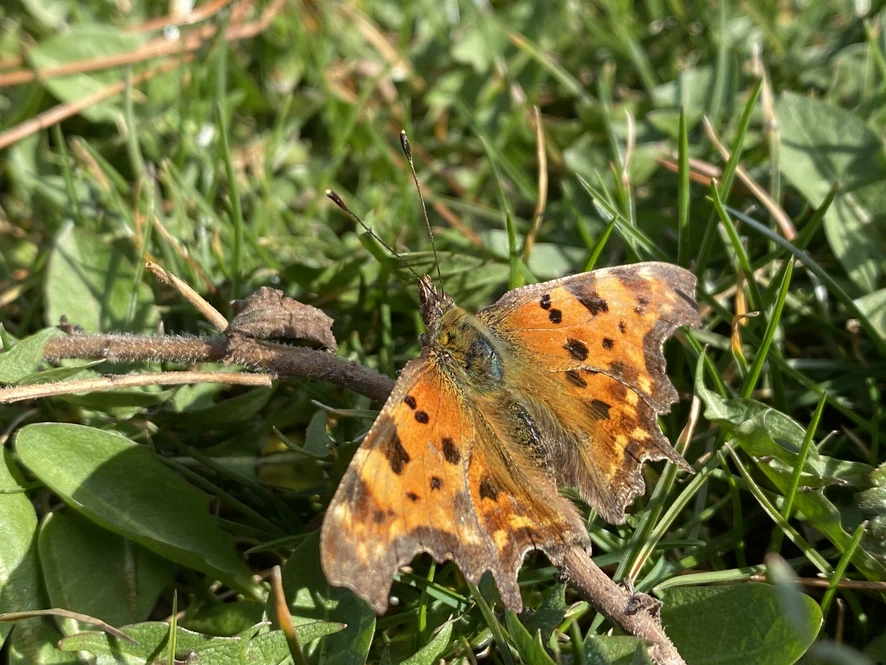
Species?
Polygonia c-album
